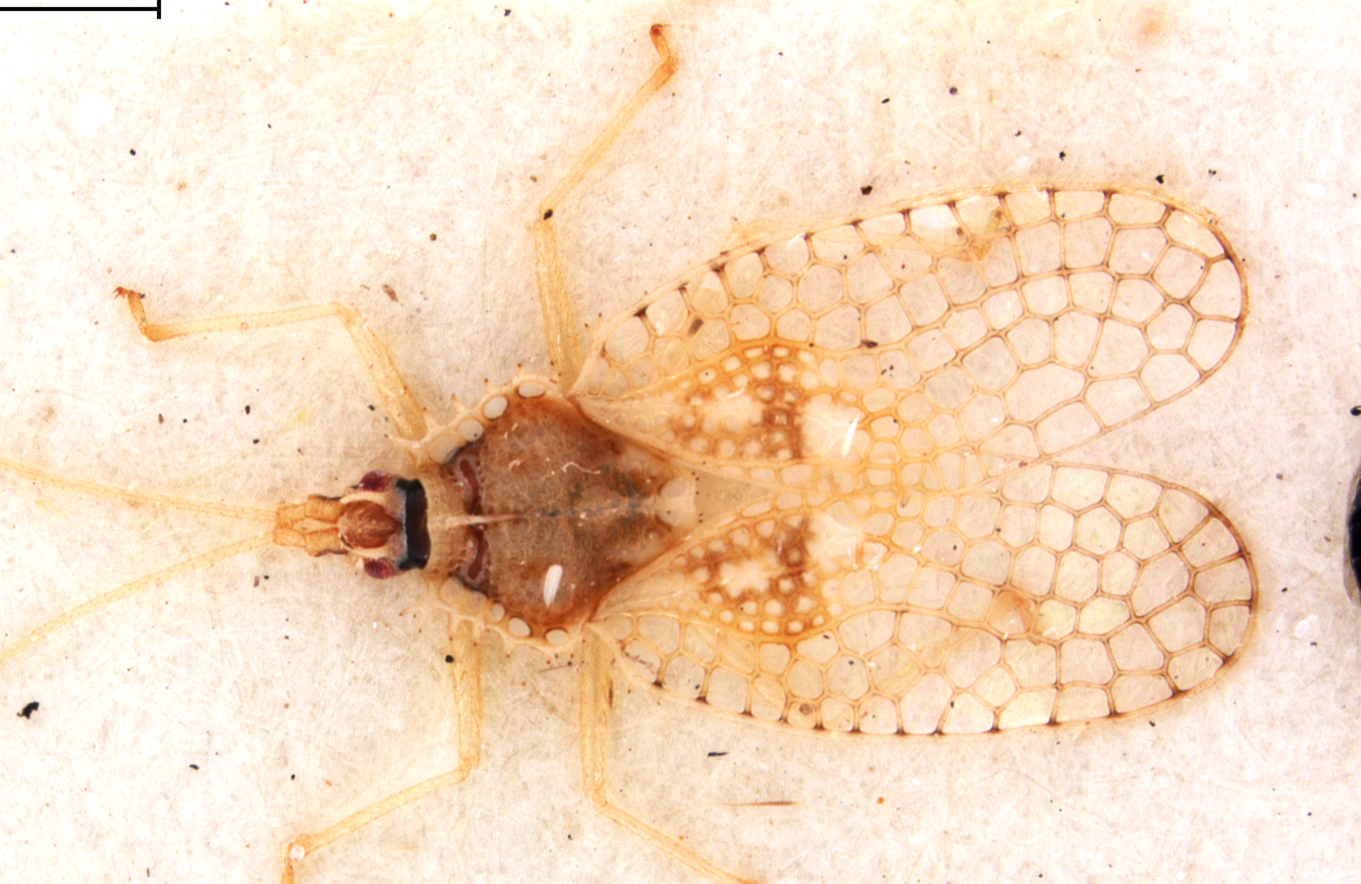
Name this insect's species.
Acanthocheila thaumana
